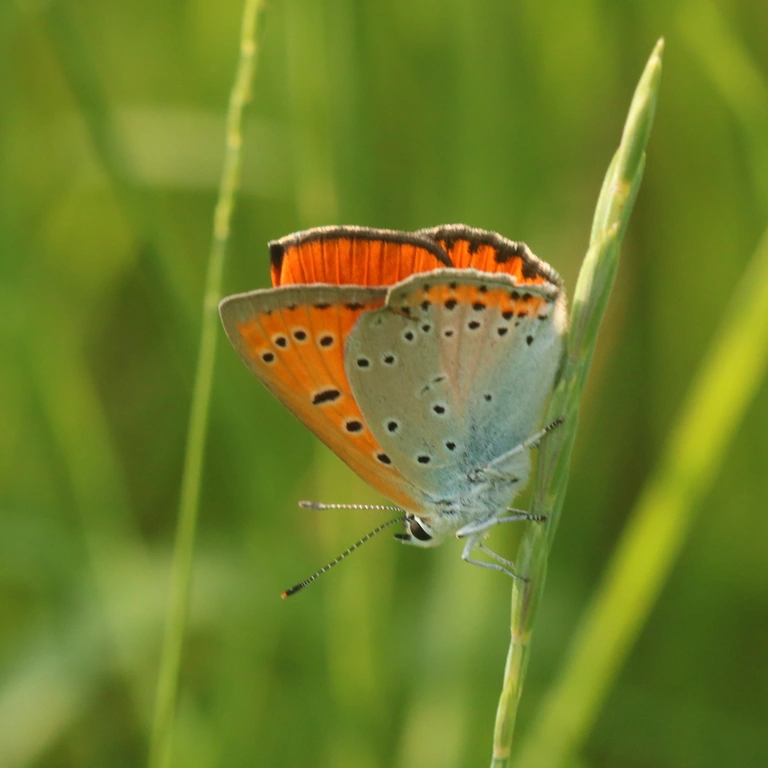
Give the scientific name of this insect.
Lycaena dispar
